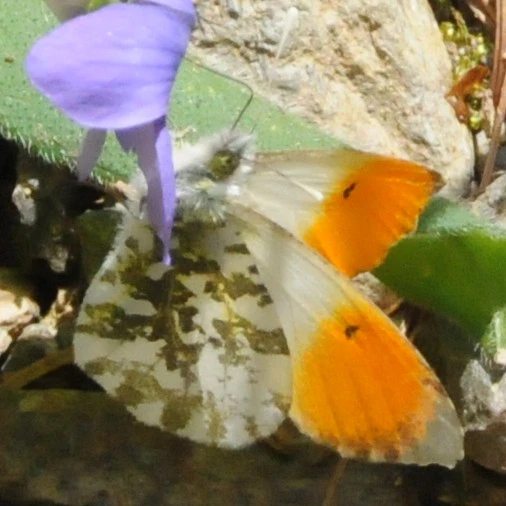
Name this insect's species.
Anthocharis cardamines
